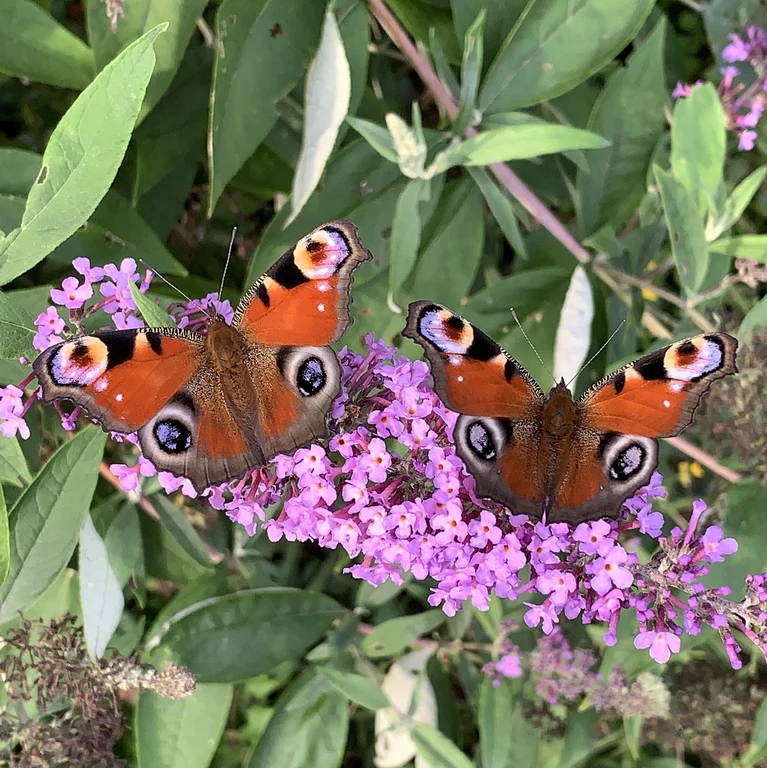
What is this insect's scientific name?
Aglais io
